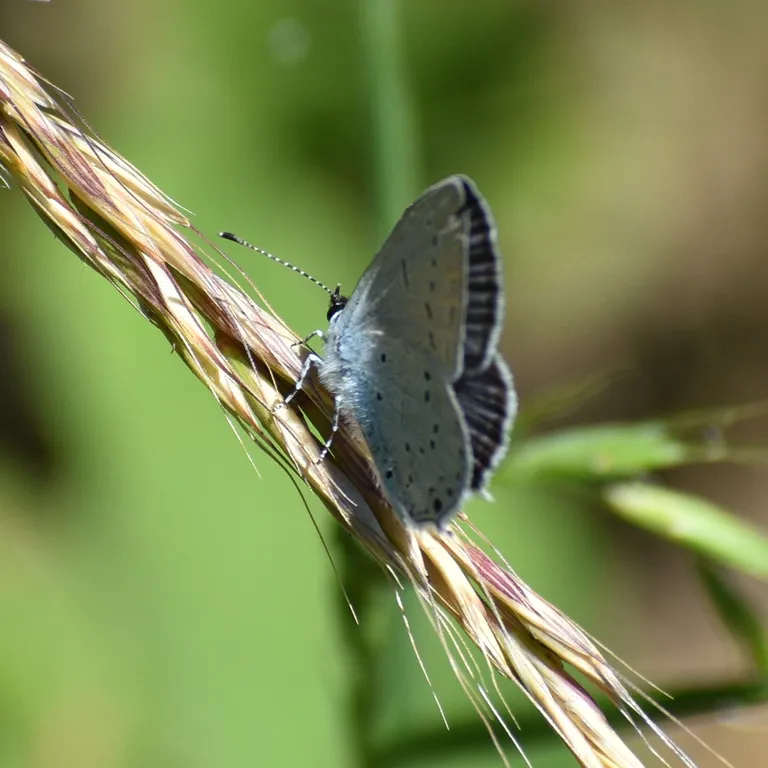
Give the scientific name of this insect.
Cupido decolorata (also Elkalyce decolorata)
